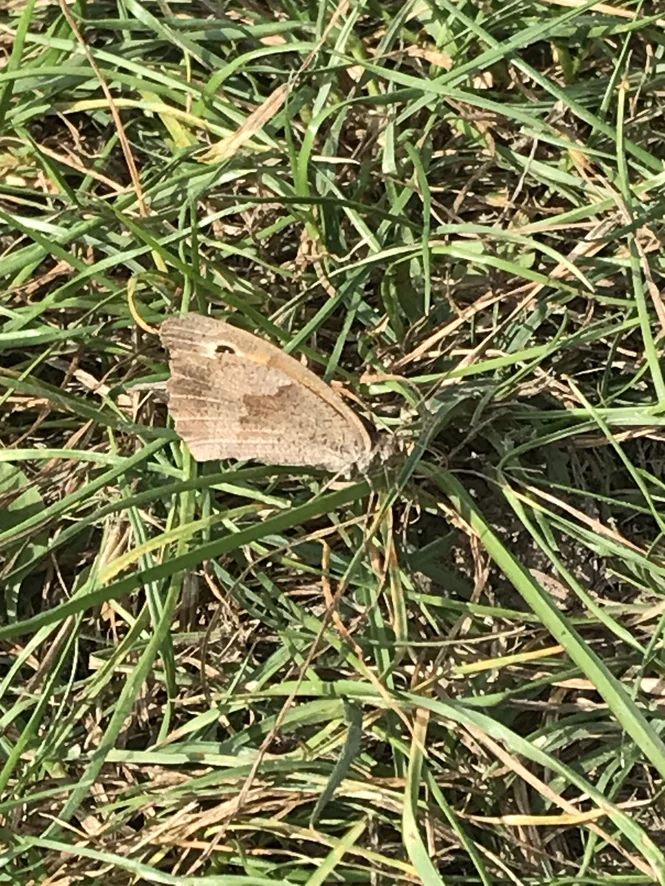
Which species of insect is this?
Maniola jurtina
